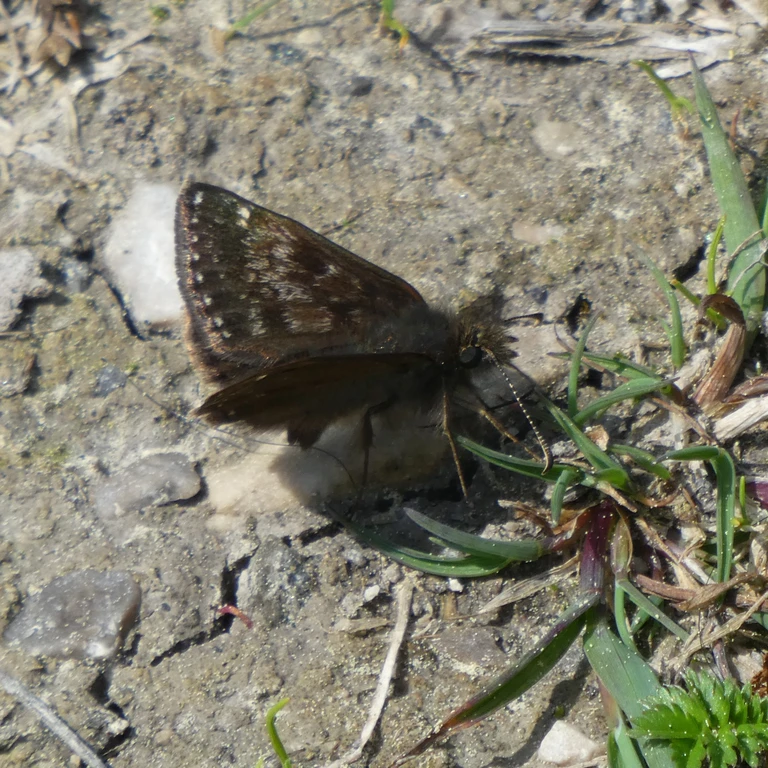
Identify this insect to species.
Erynnis tages
